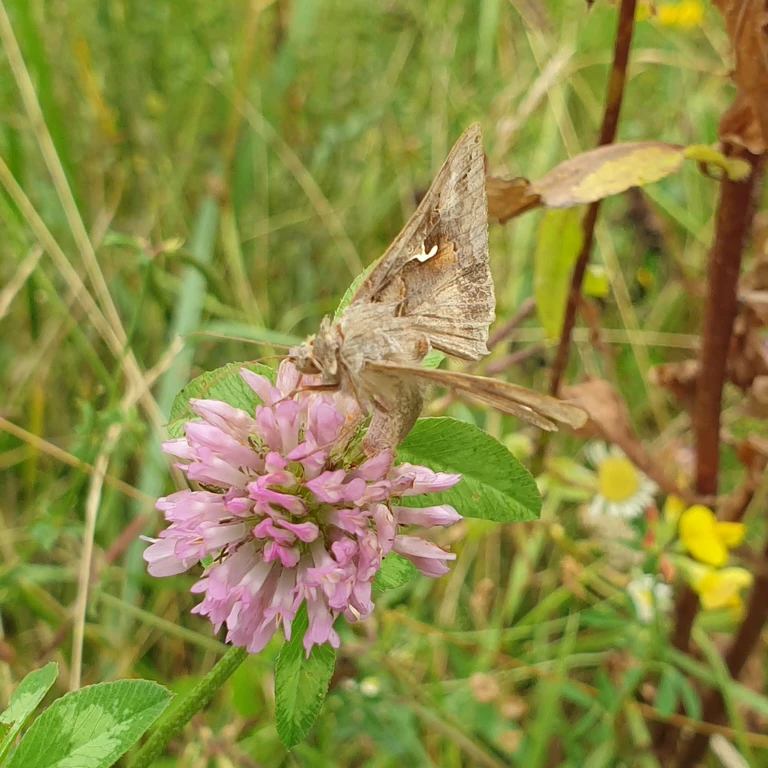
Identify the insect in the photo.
Autographa gamma
